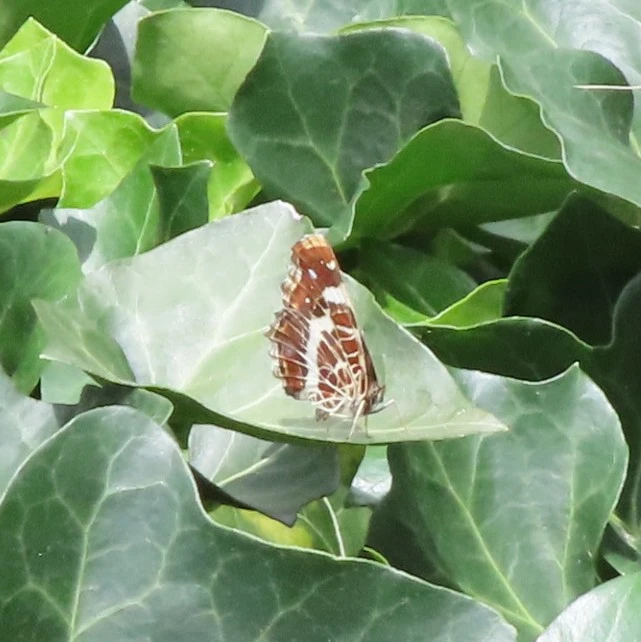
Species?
Araschnia levana
